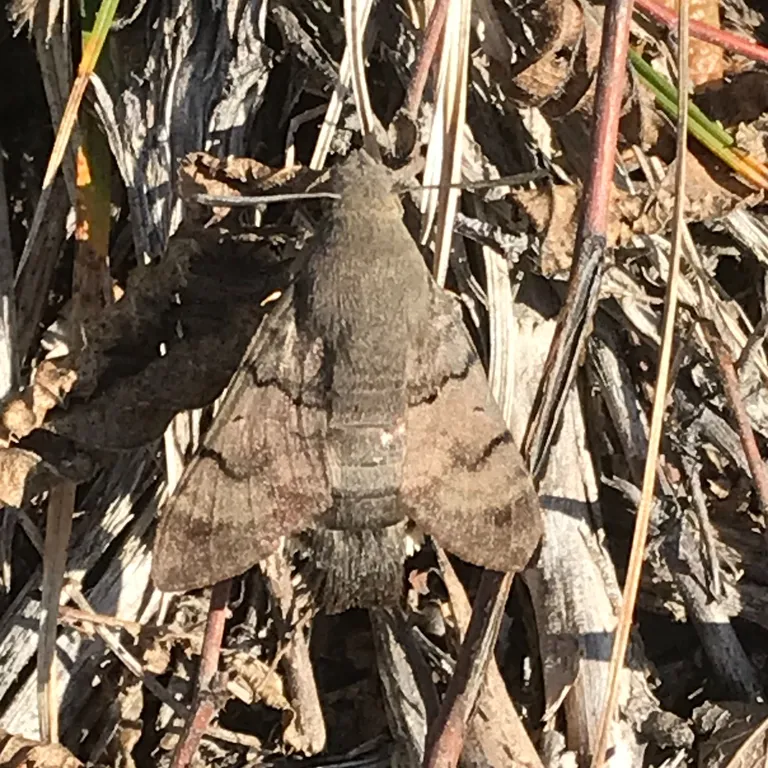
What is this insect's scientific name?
Macroglossum stellatarum
